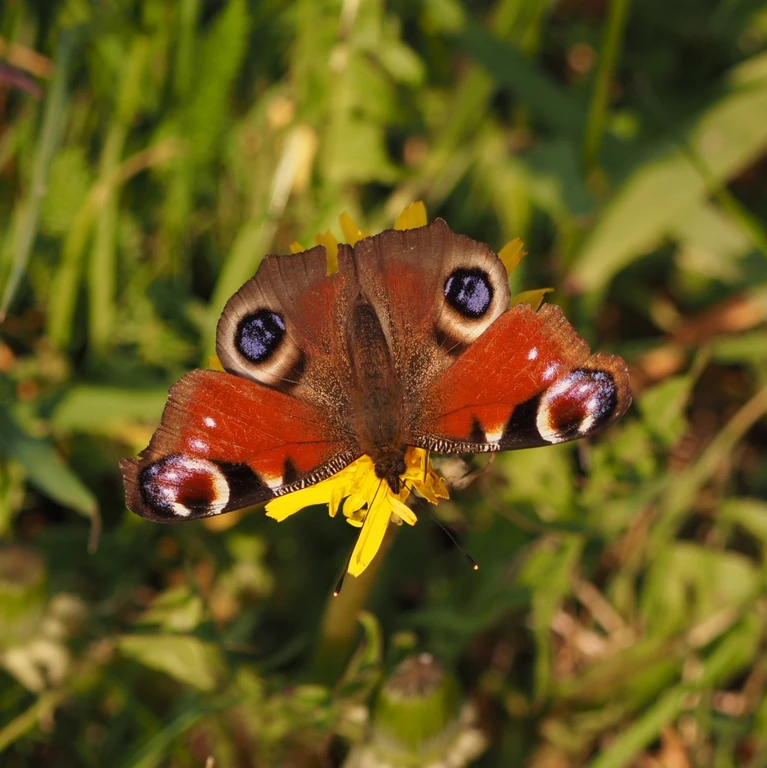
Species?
Aglais io
